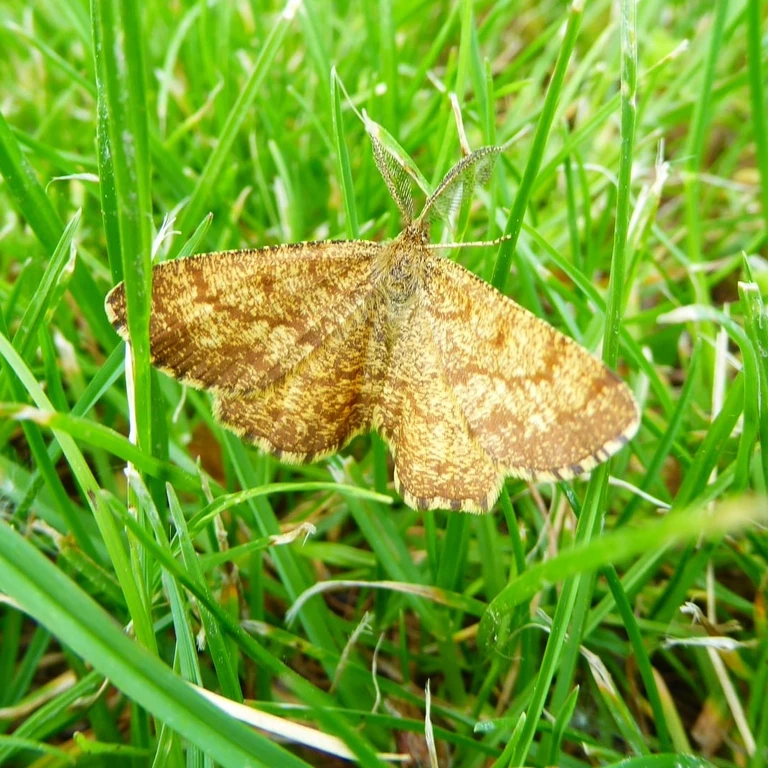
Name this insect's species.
Ematurga atomaria
